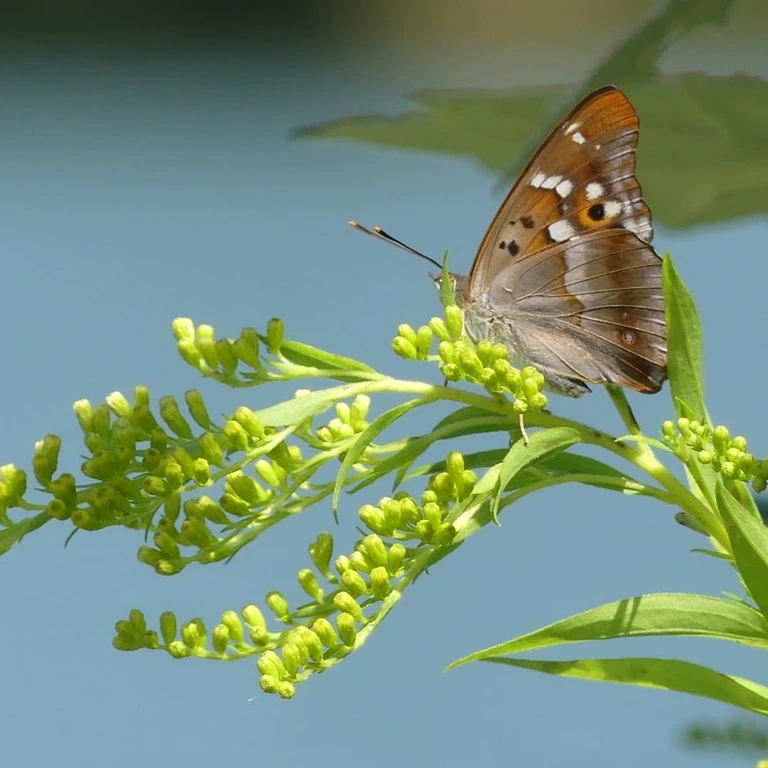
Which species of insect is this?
Apatura ilia
